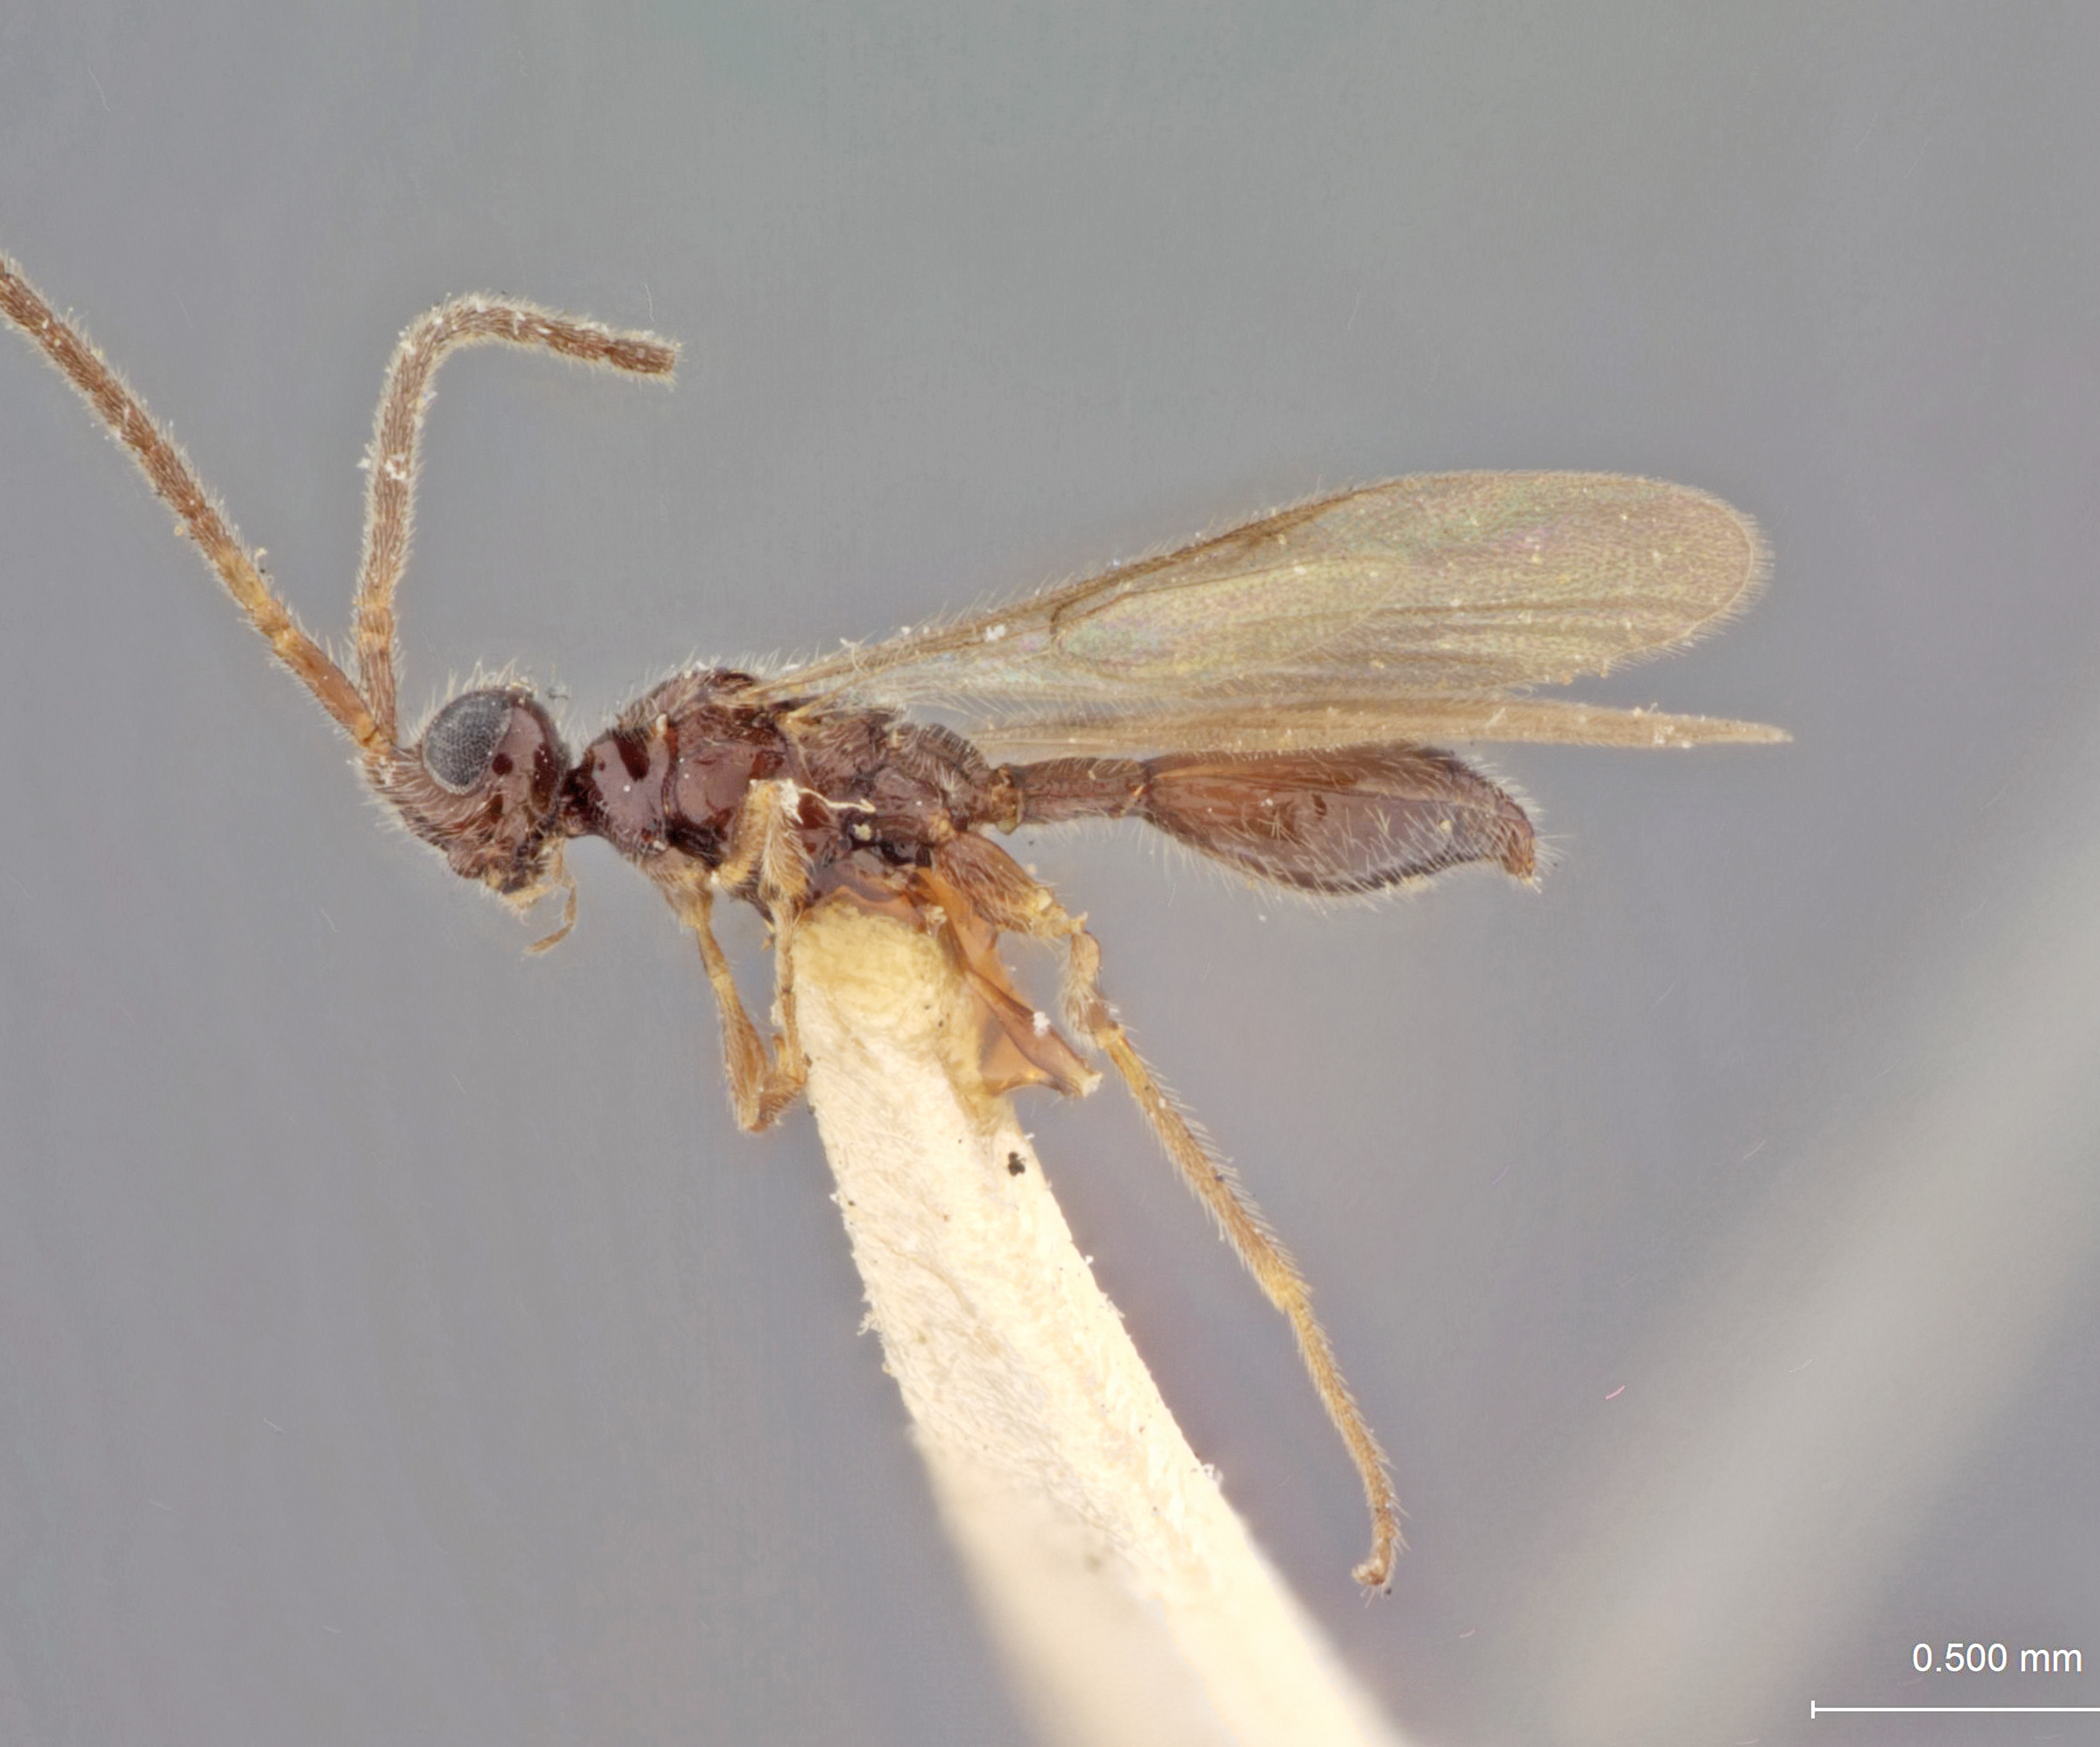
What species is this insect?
Pantoclis picipes
